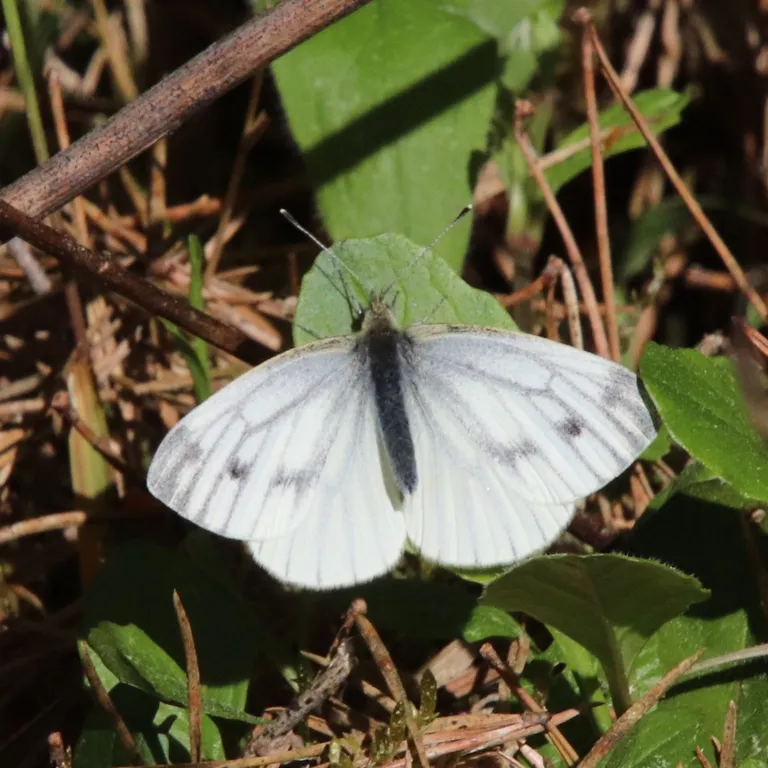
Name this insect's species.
Pieris napi
